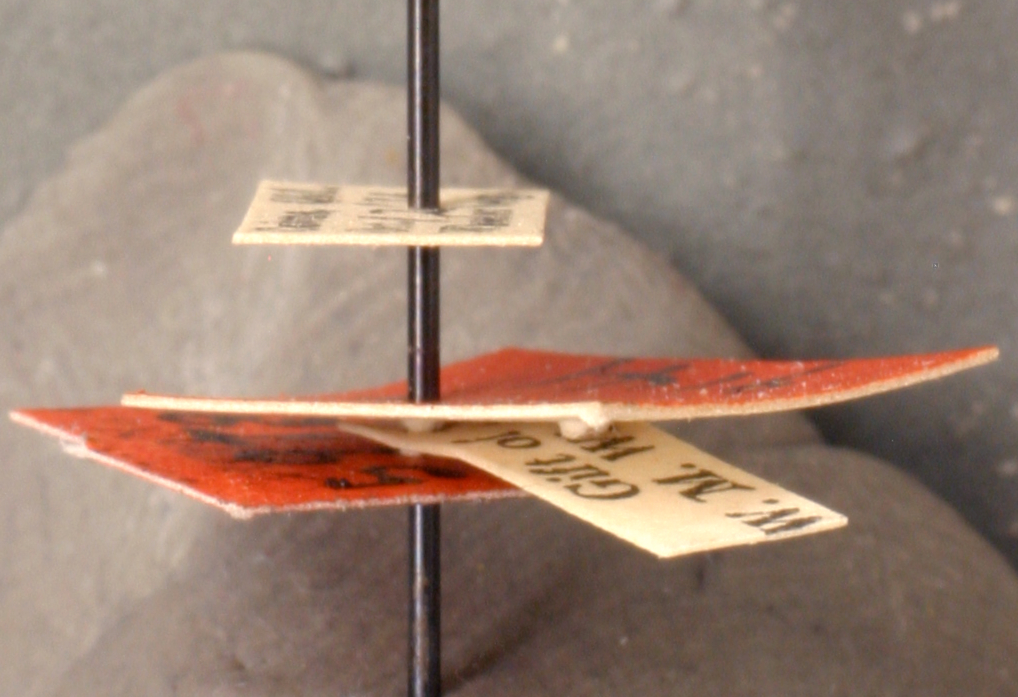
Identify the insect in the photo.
Opisthopsis respiciens
